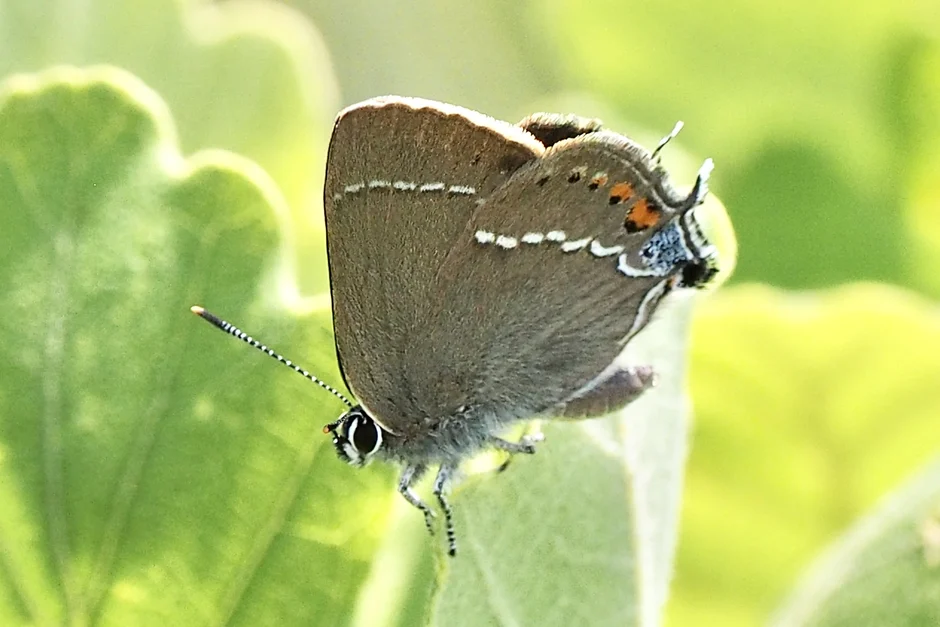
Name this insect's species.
Satyrium spini (also Tuttiola spini)
